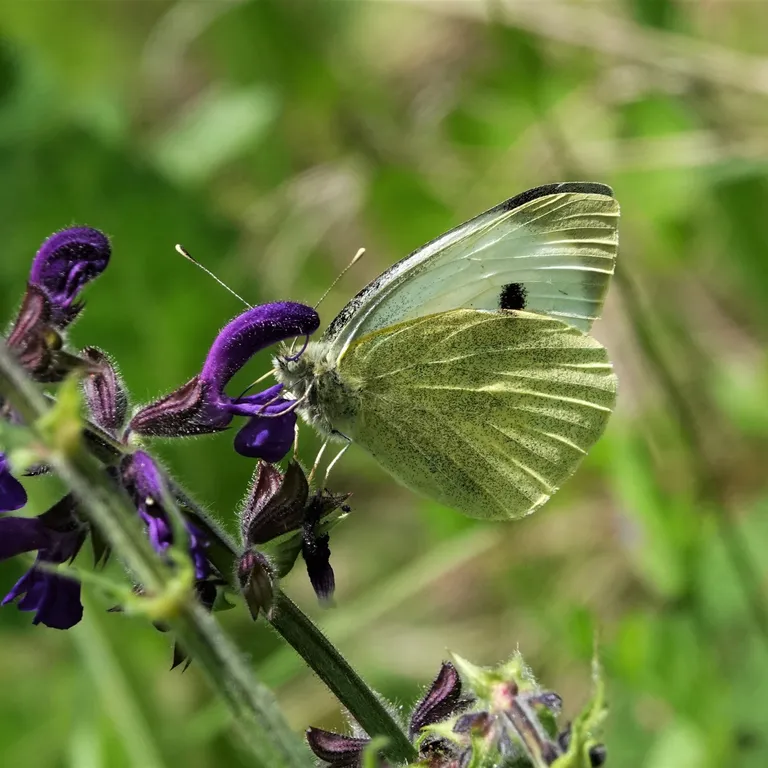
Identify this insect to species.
Pieris brassicae
